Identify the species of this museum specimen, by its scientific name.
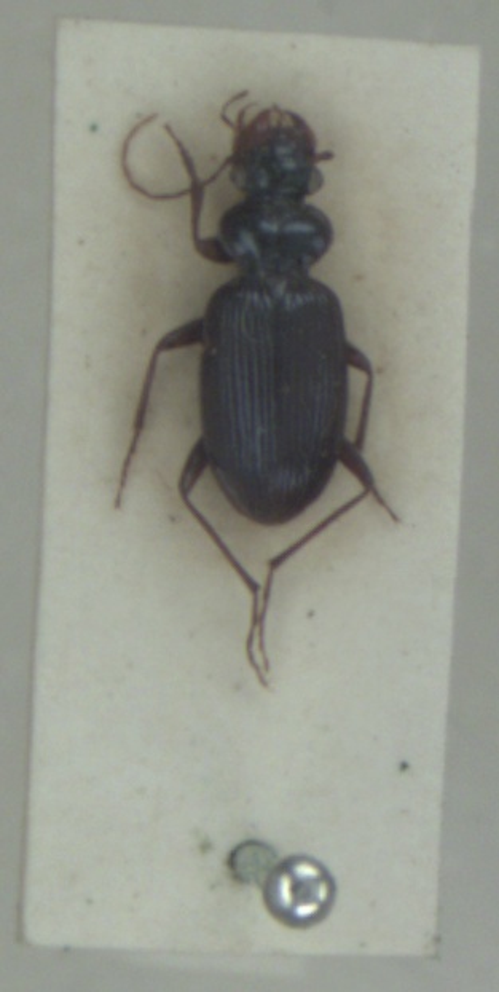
Leistus fulvibarbis
